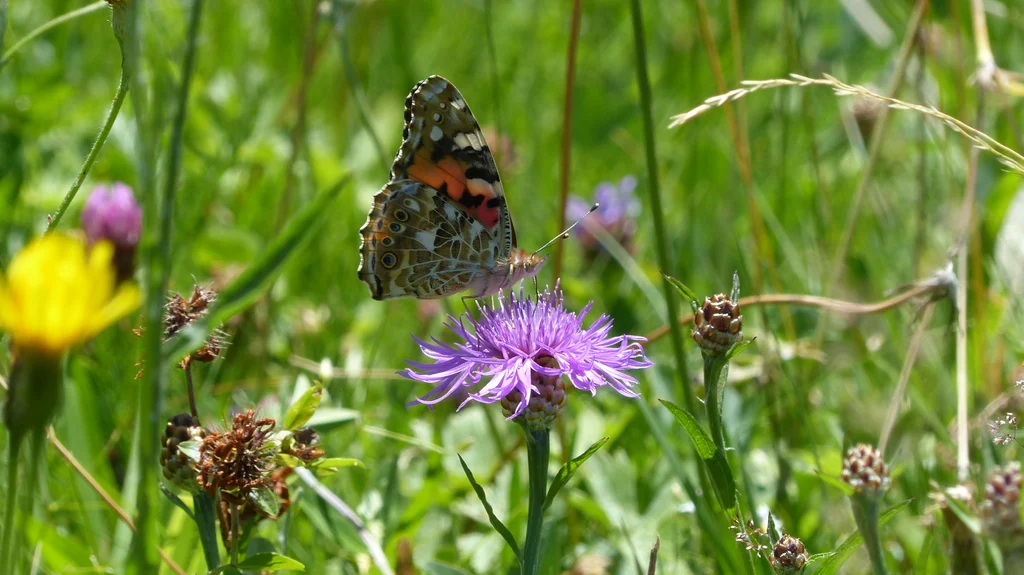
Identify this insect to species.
Vanessa cardui
